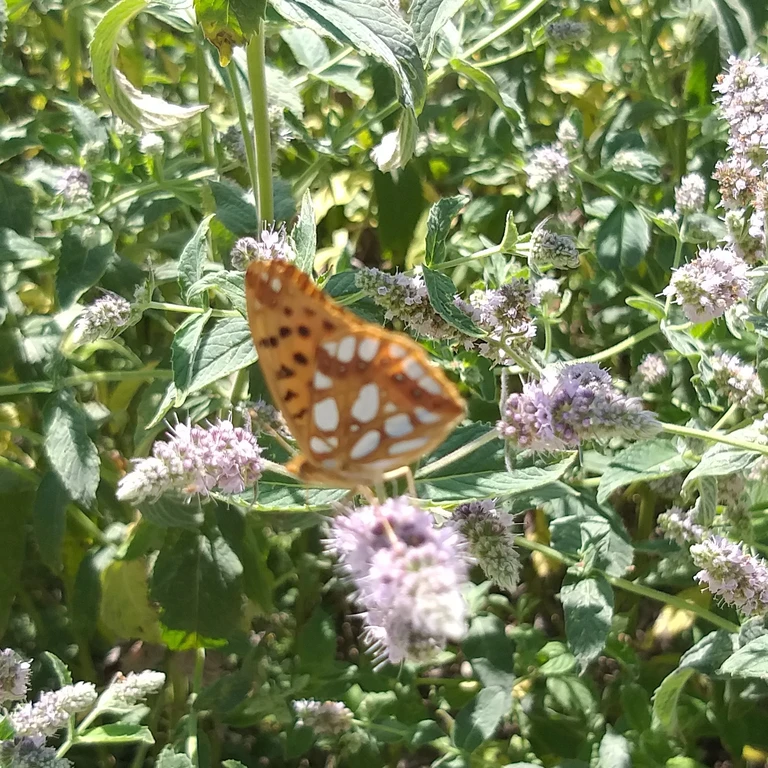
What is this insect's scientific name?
Issoria lathonia
